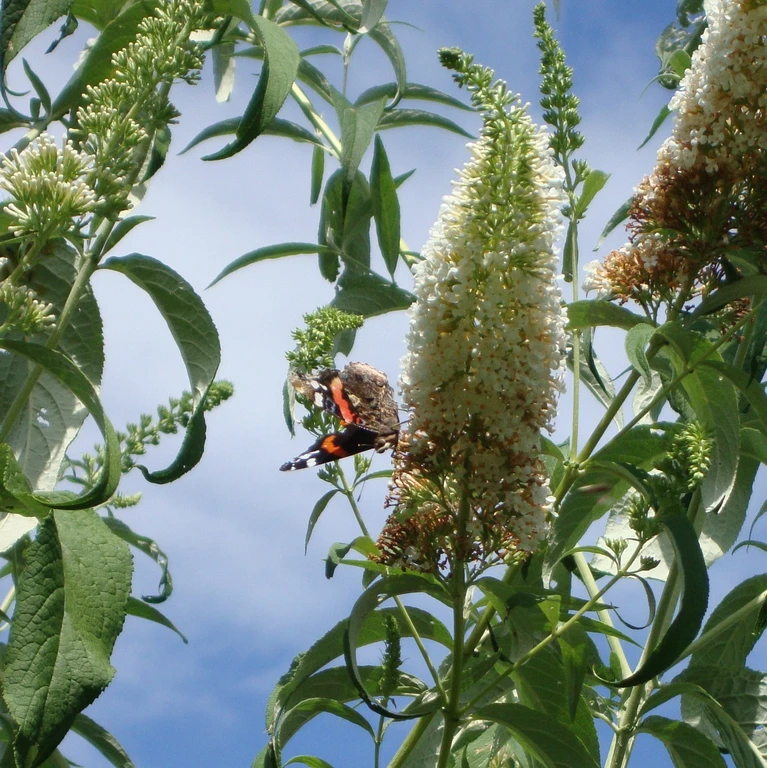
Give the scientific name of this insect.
Vanessa atalanta
